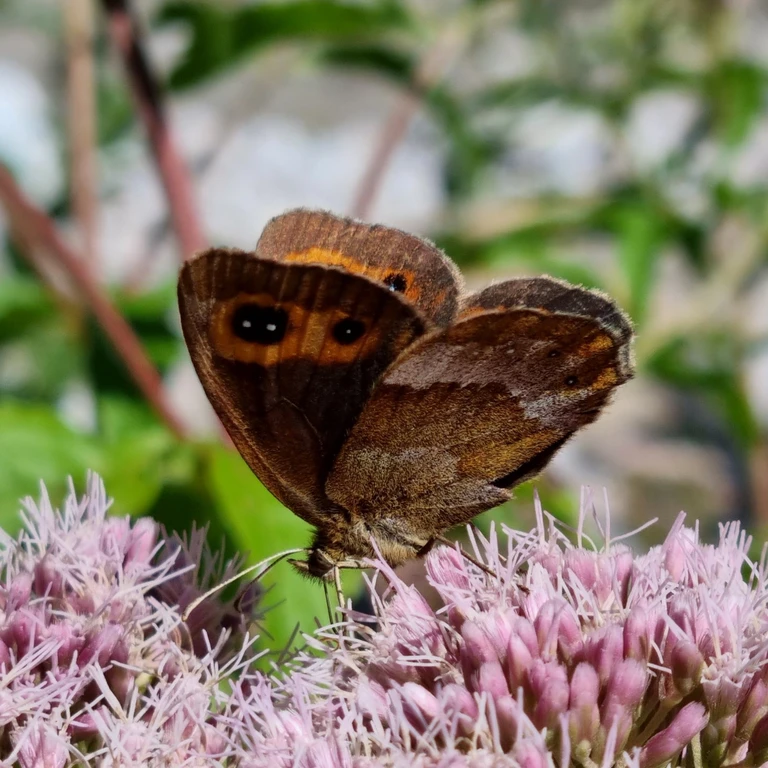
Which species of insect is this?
Erebia aethiops
